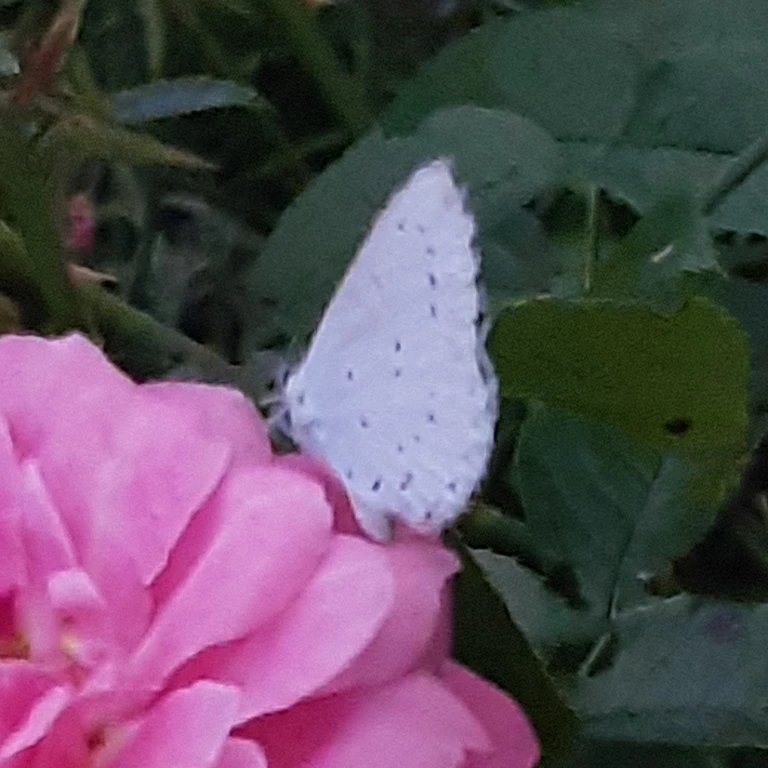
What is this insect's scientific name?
Celastrina argiolus
